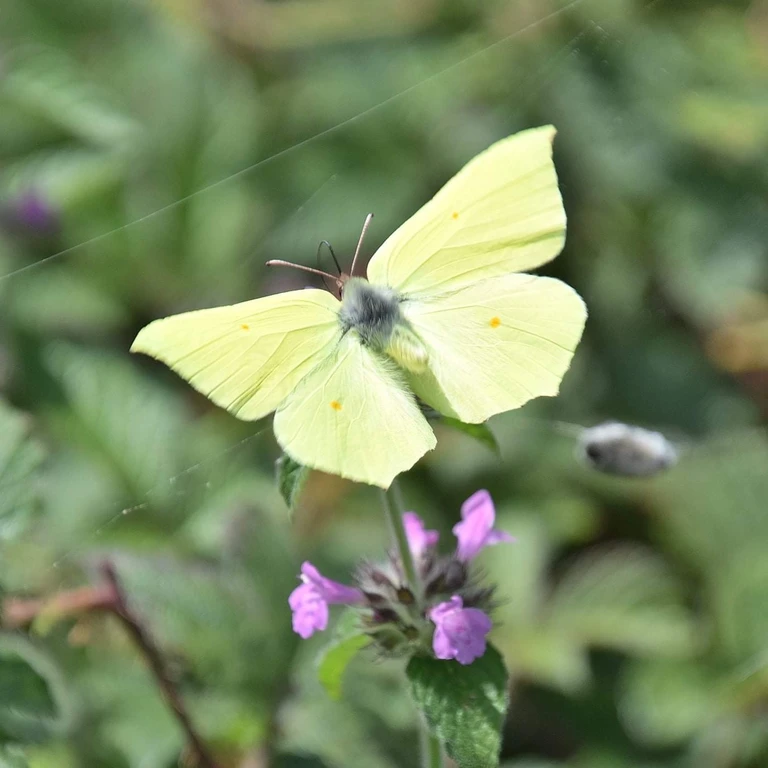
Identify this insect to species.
Gonepteryx rhamni
